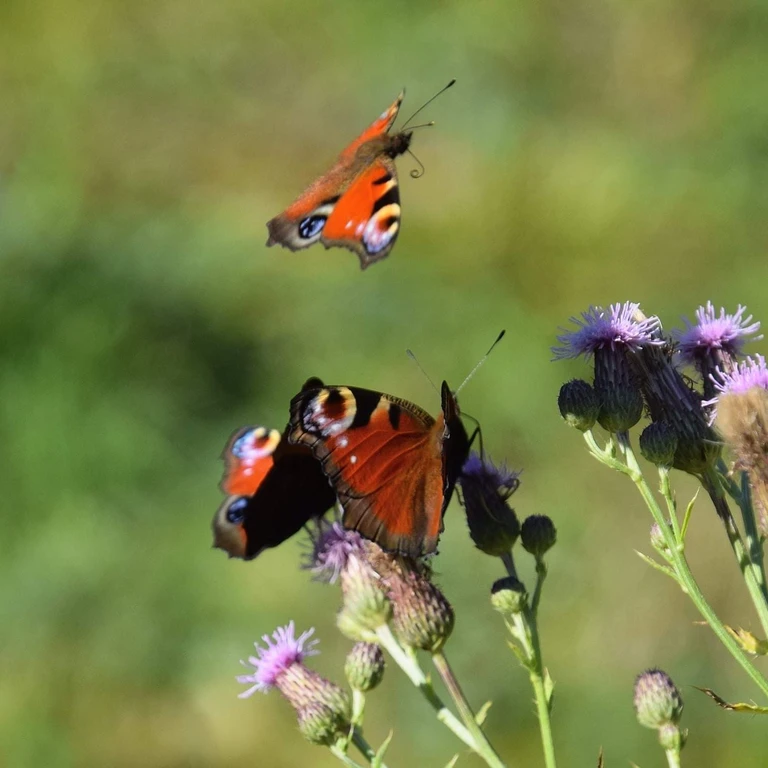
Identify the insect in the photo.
Aglais io
